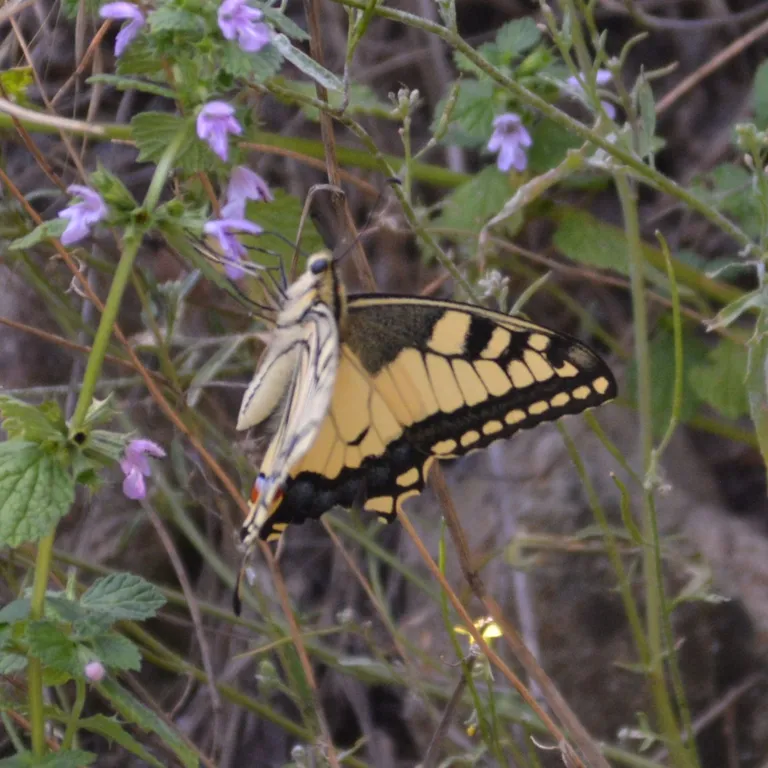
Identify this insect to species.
Papilio machaon
